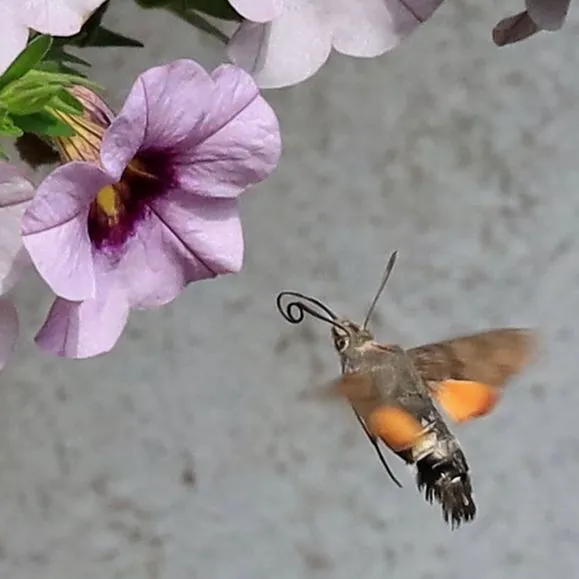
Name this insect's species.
Macroglossum stellatarum
